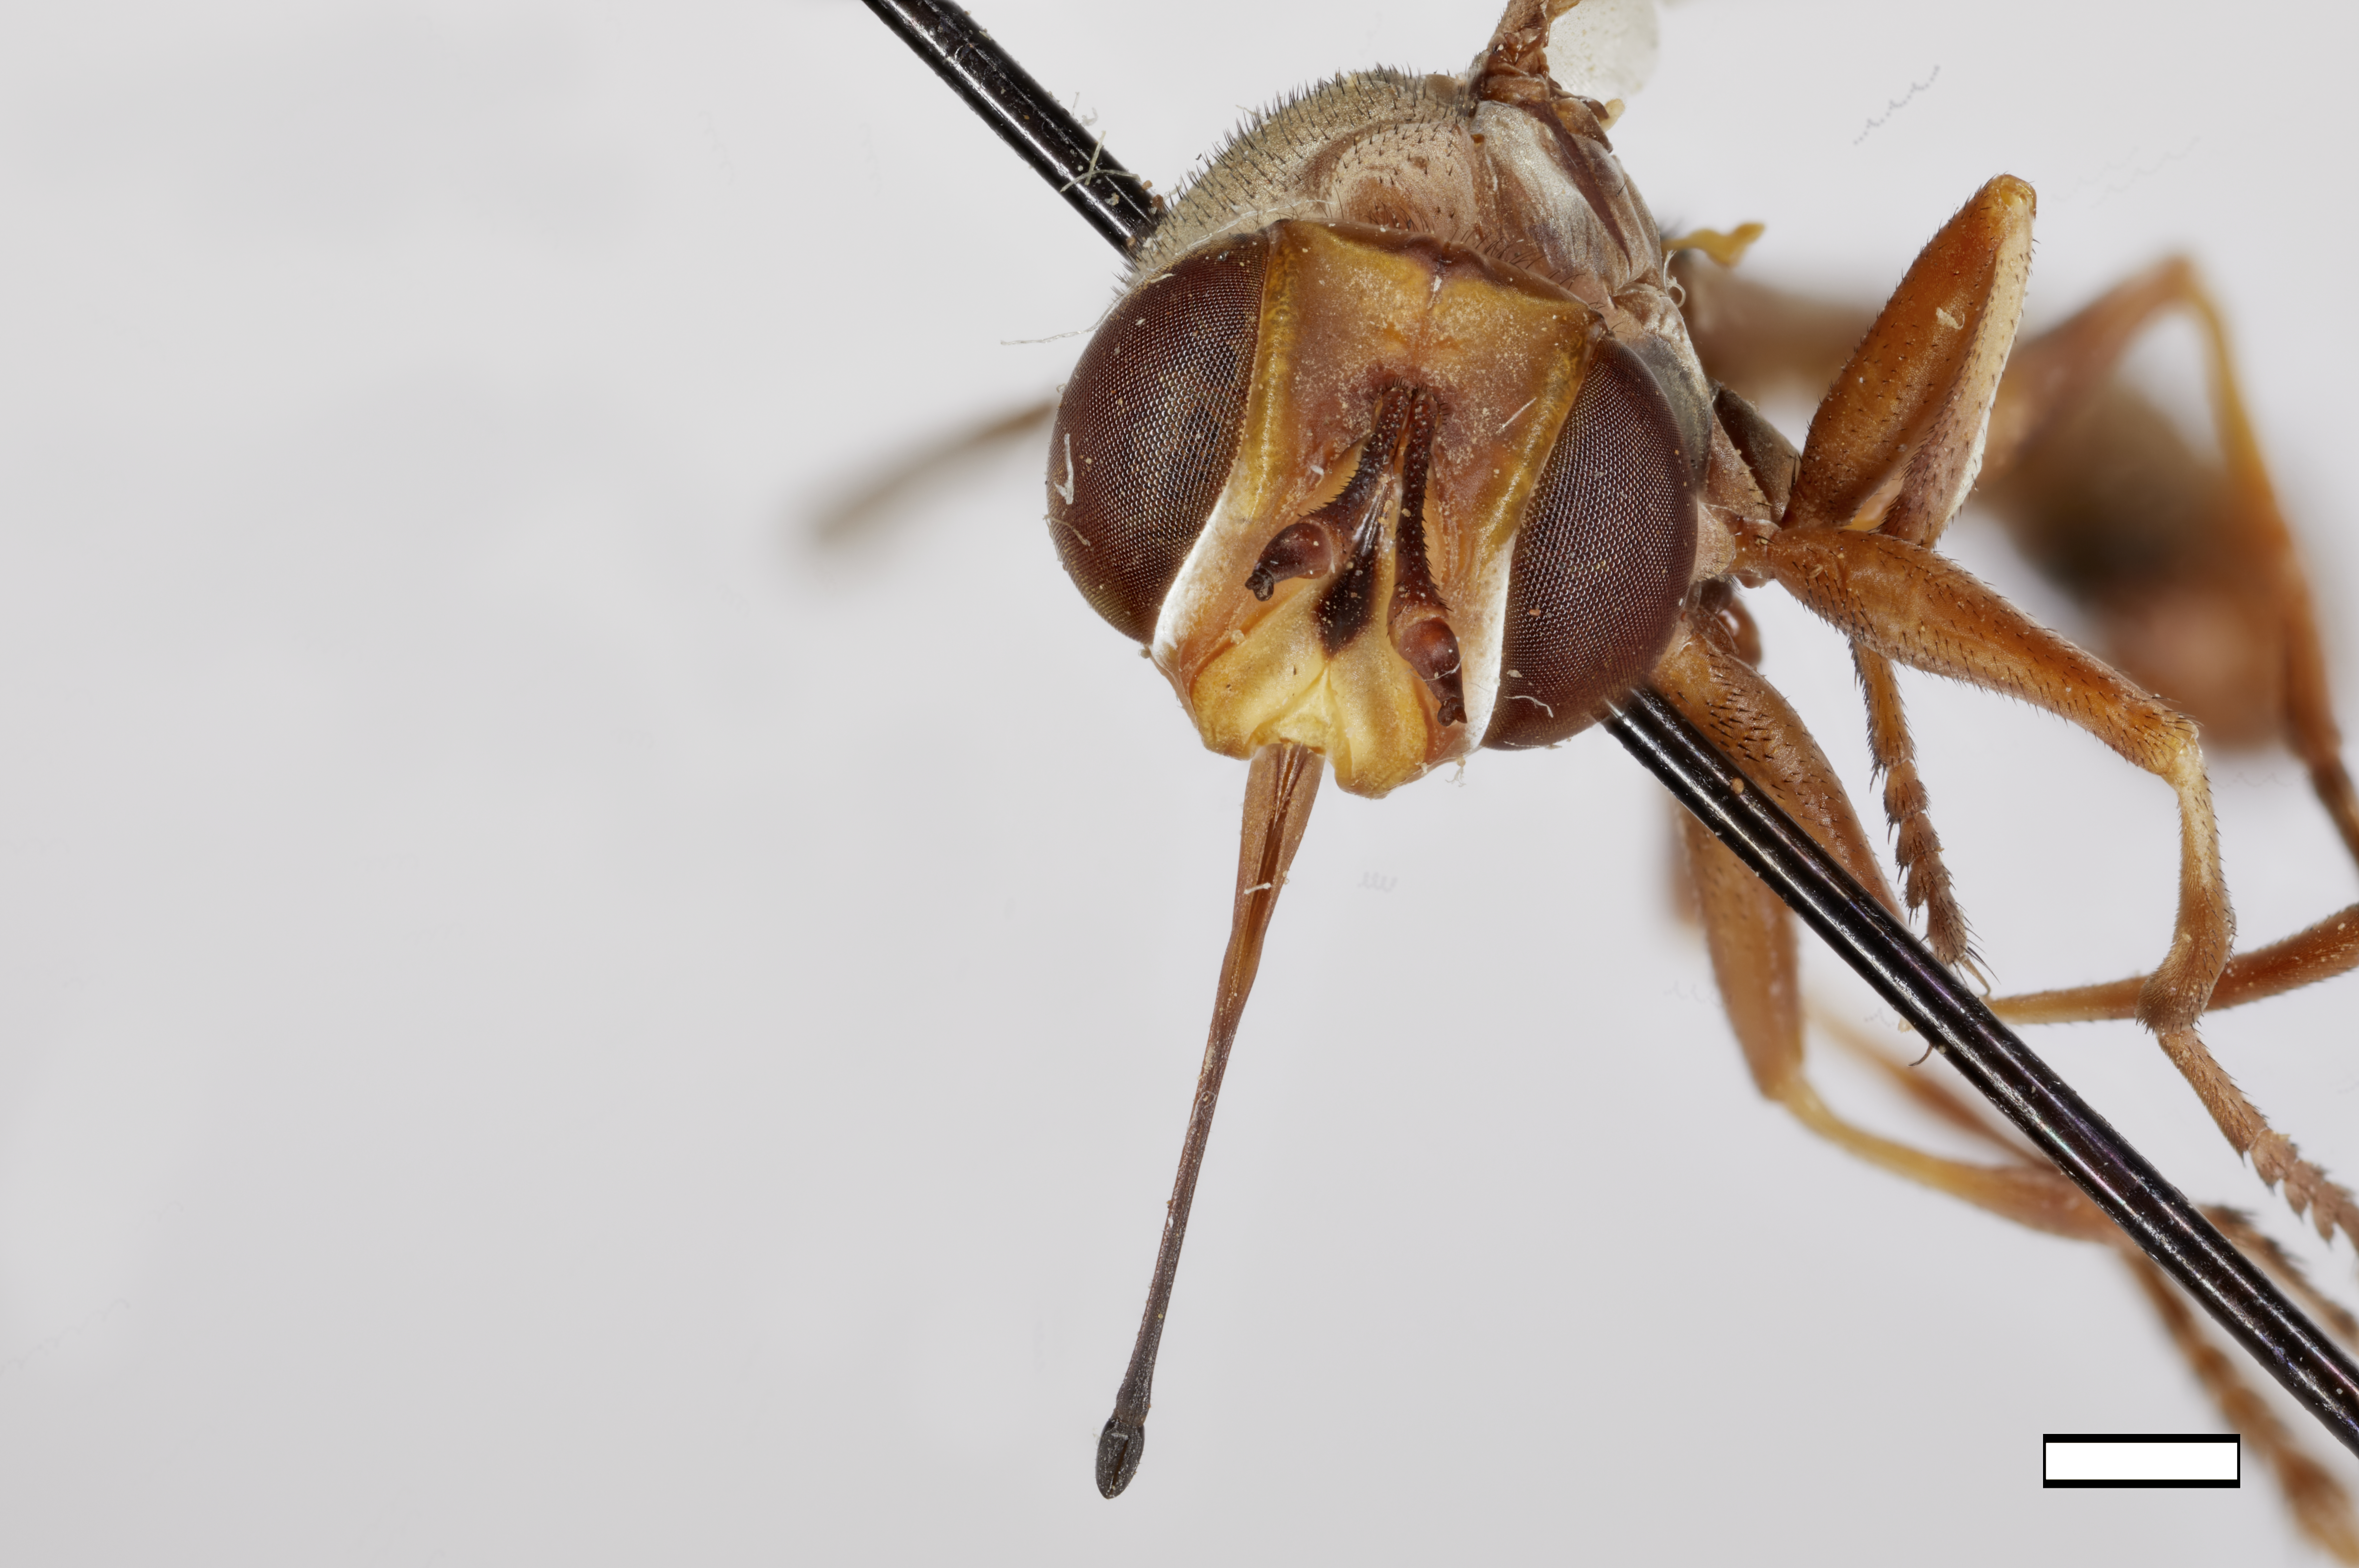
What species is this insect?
Physocephala interruptus
